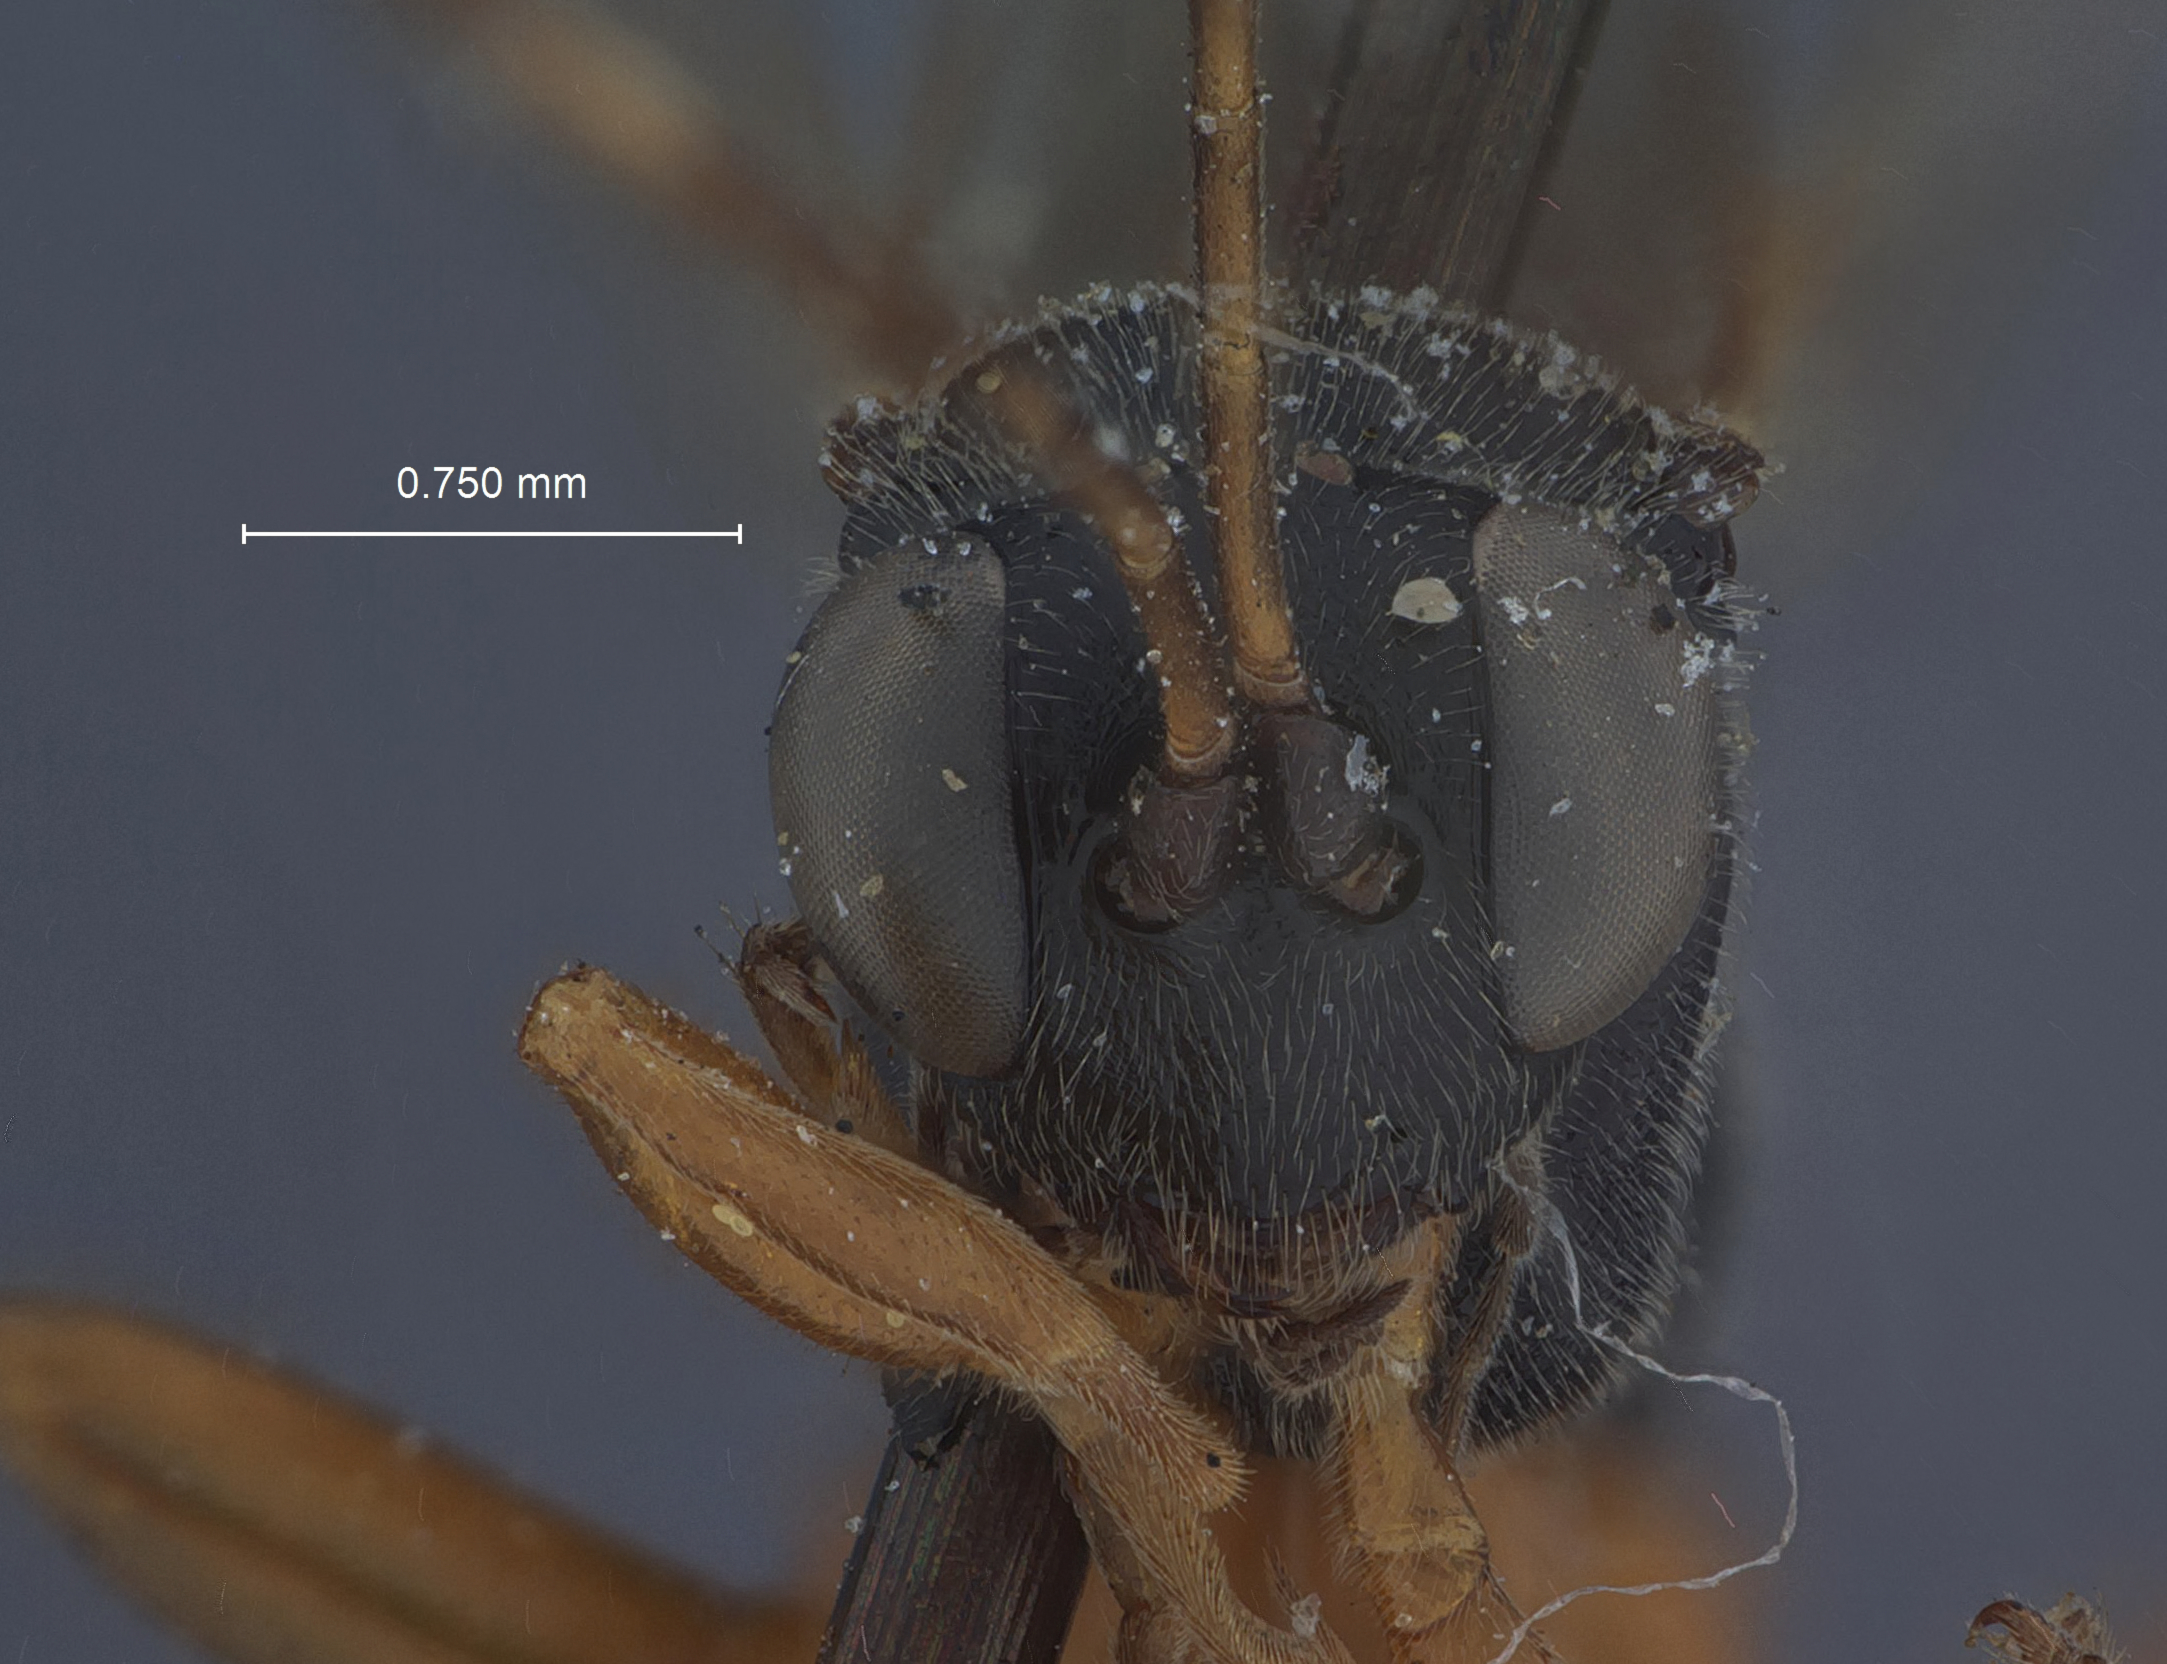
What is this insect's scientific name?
Agrothereutes hyslopi
